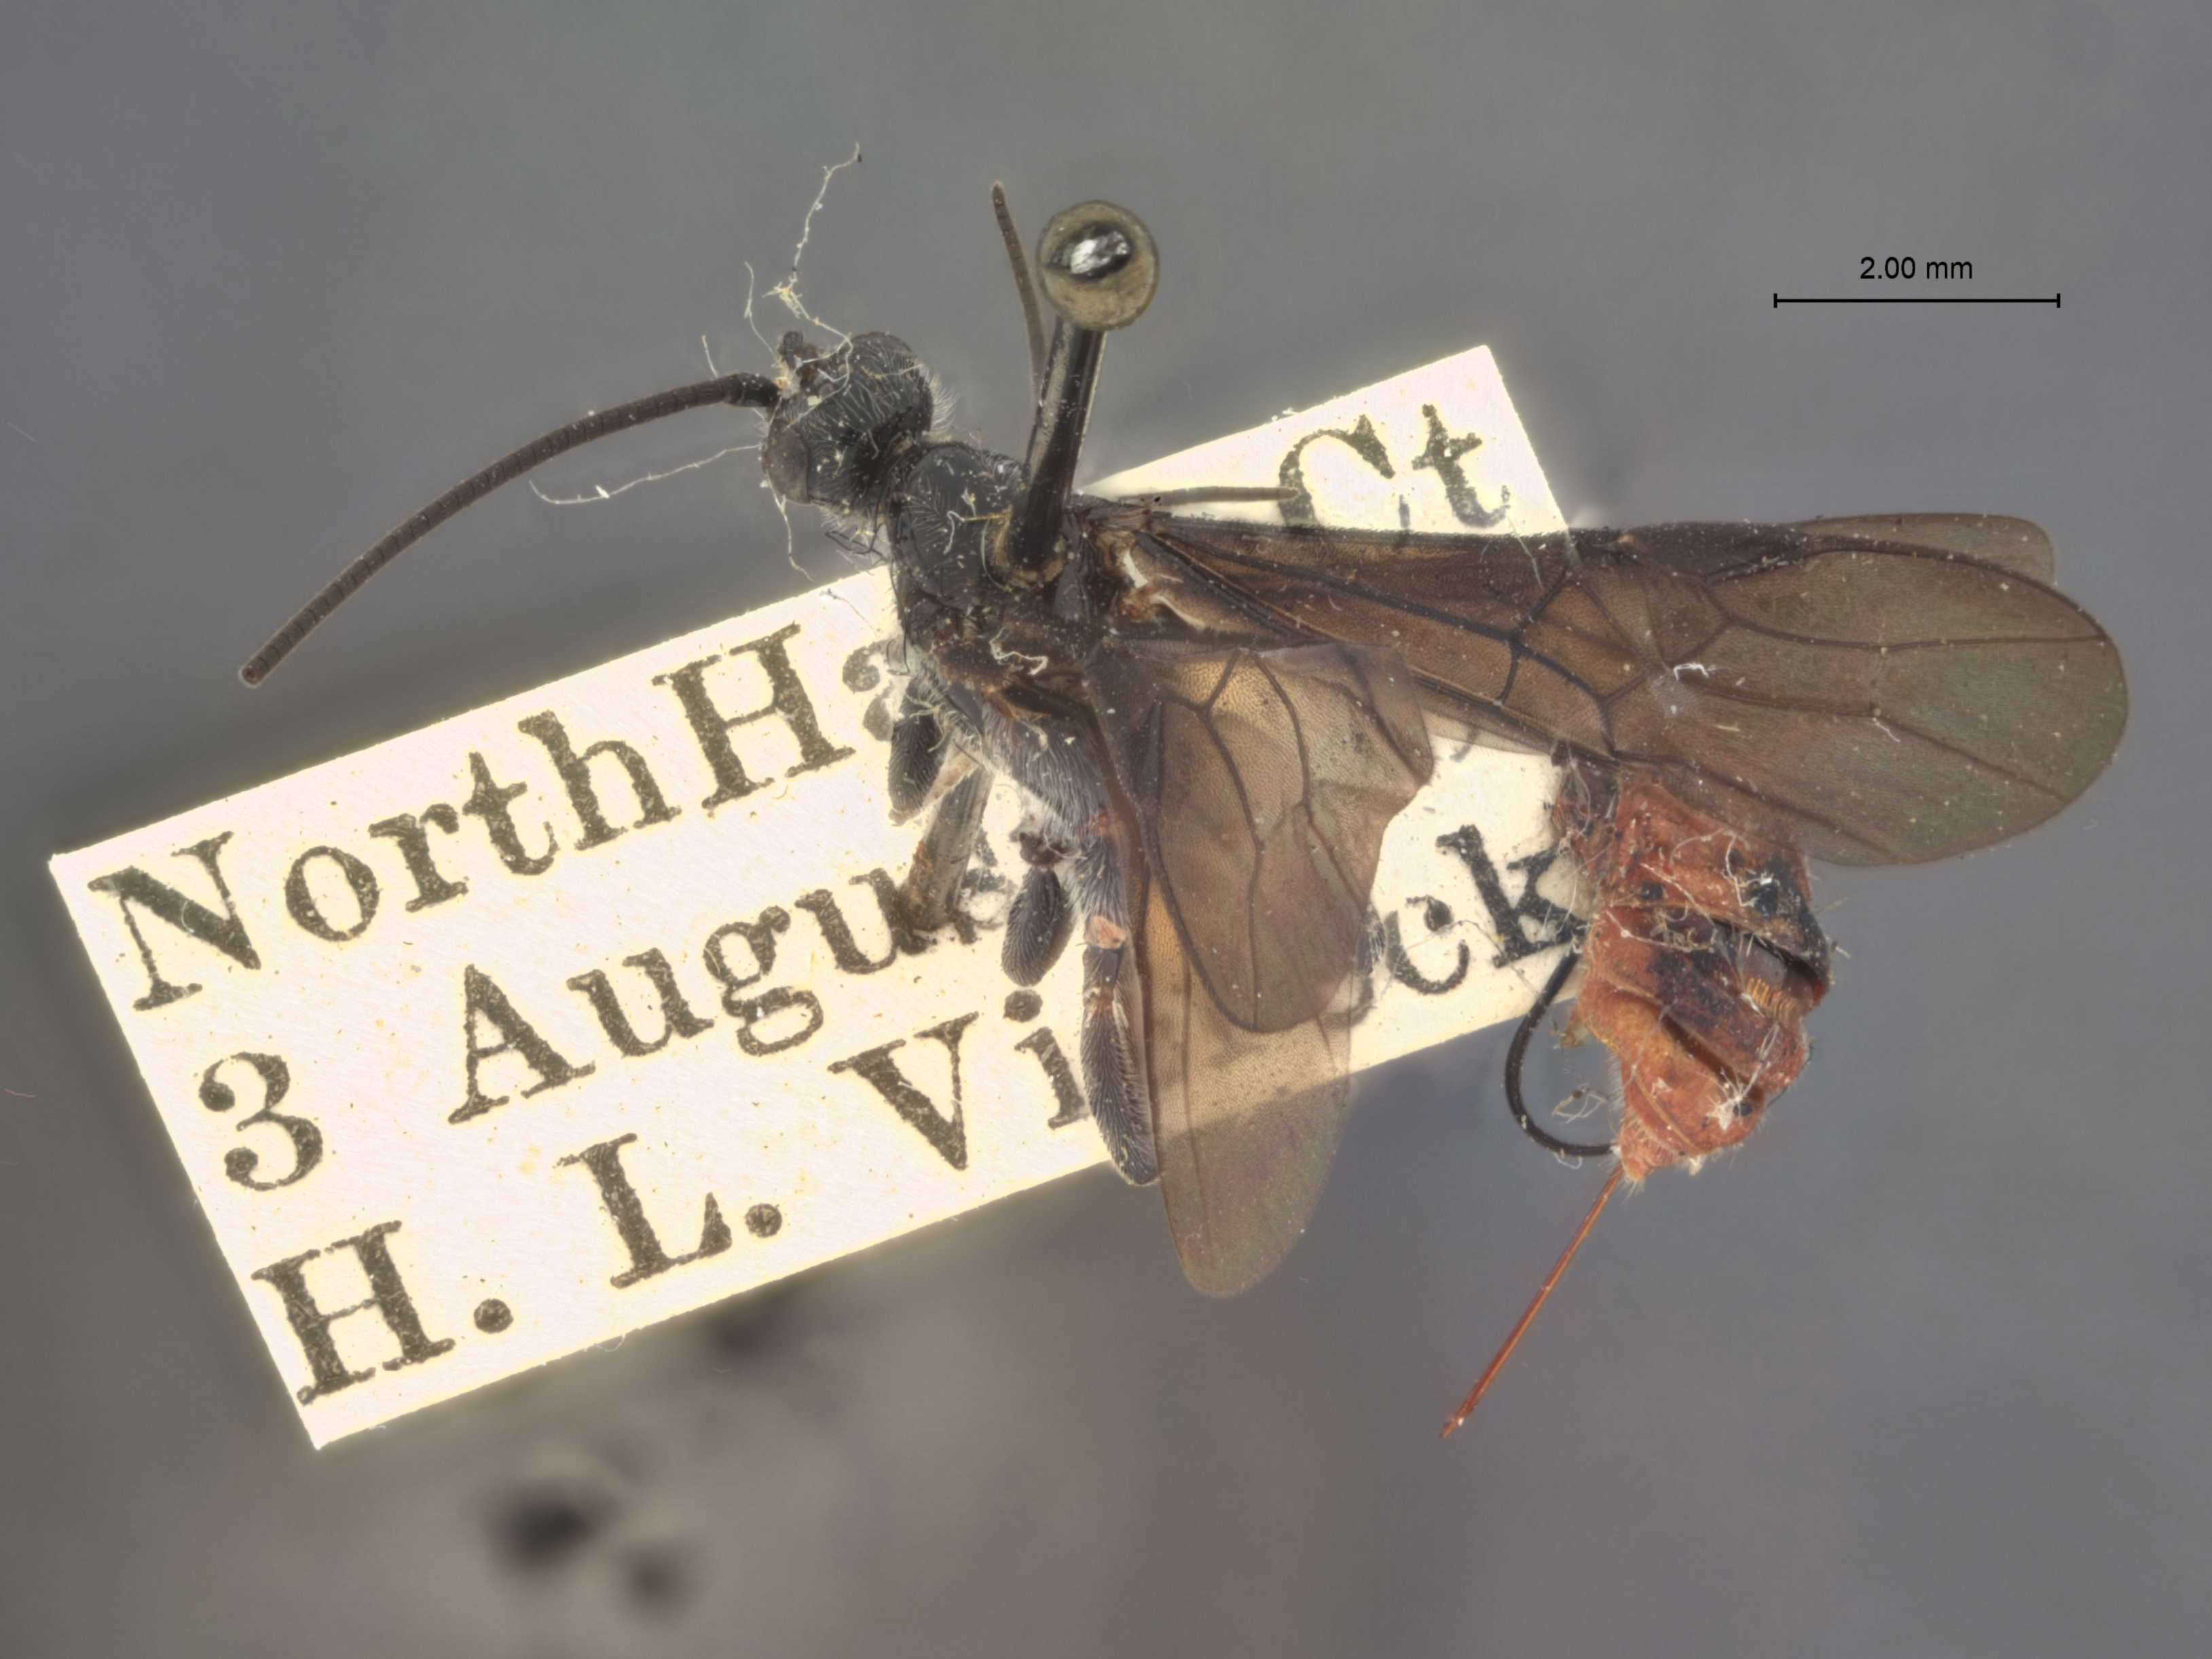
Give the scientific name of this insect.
Iphiaulax augustus
